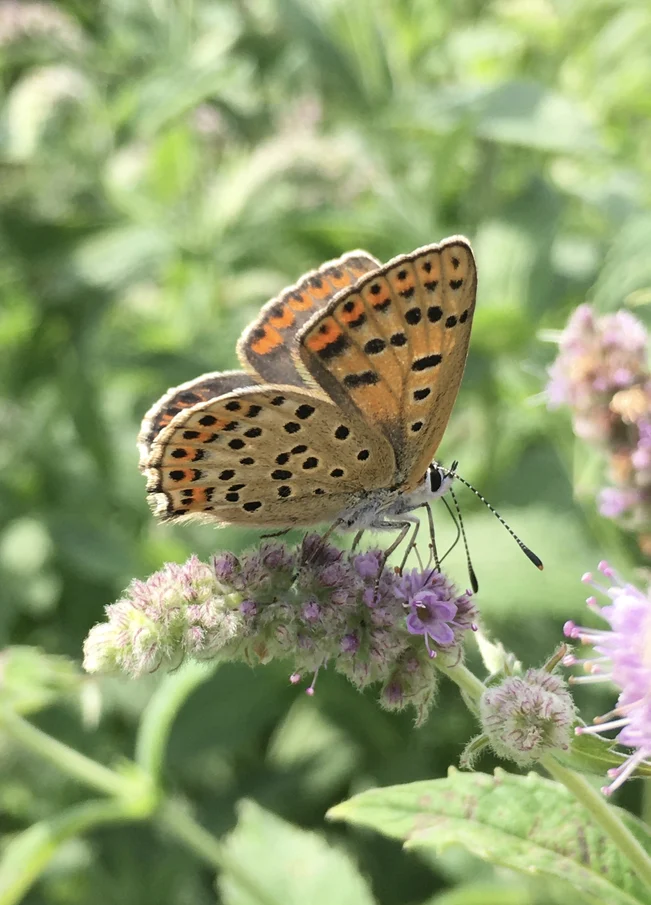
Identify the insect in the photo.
Lycaena tityrus (also Loweia tityrus)
